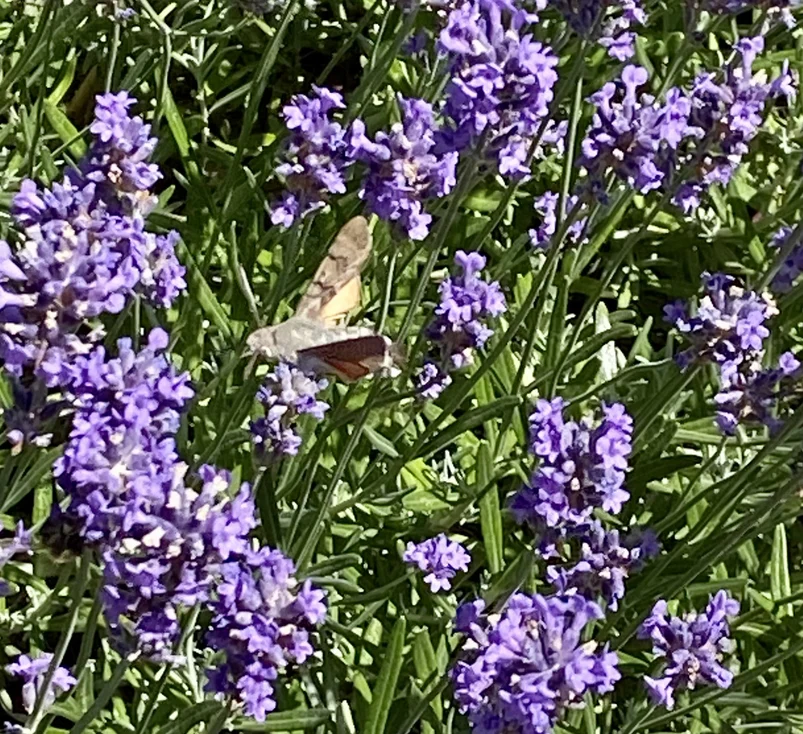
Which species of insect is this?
Macroglossum stellatarum
